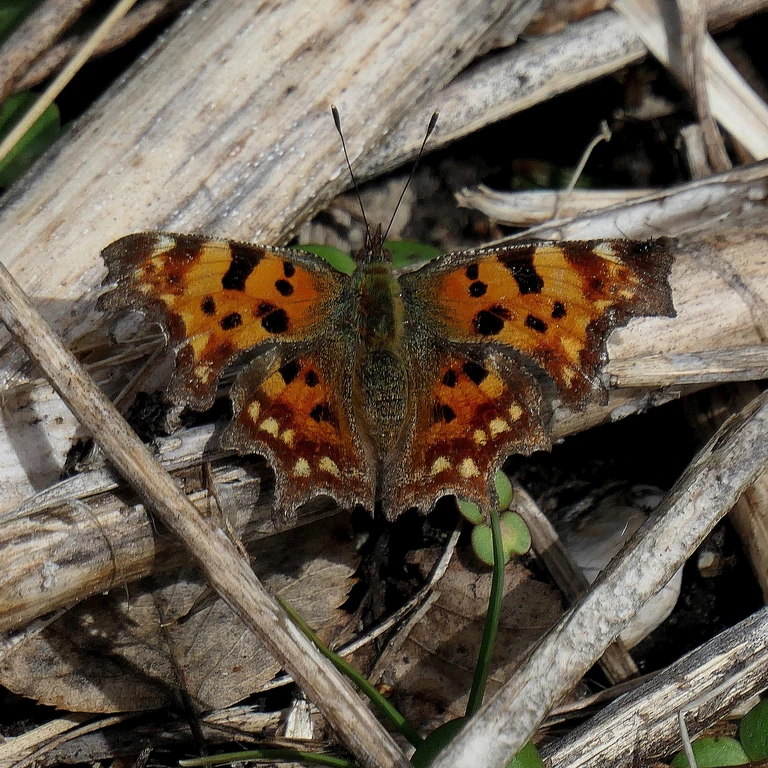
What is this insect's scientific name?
Polygonia c-album
